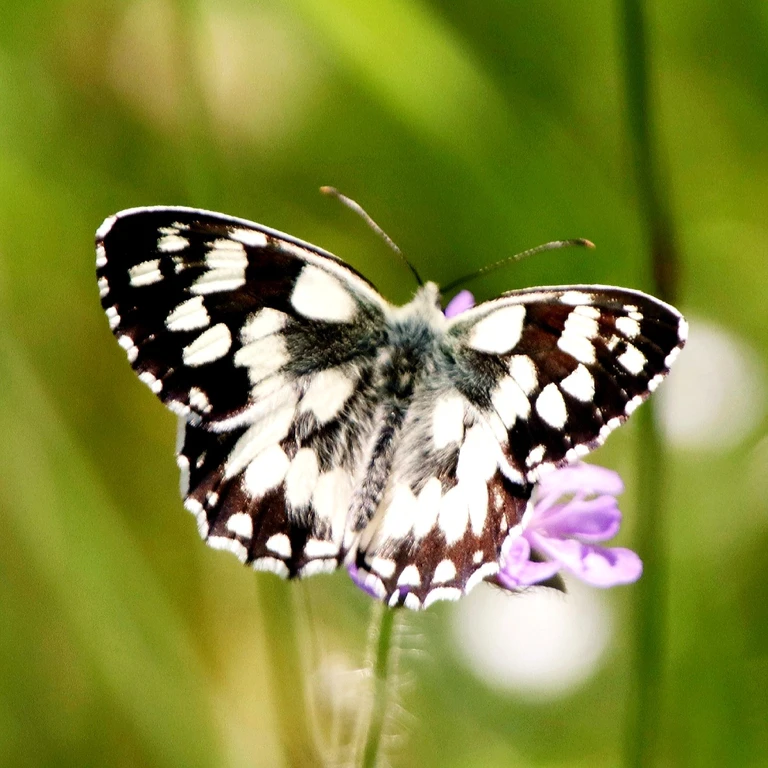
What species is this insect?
Melanargia galathea
